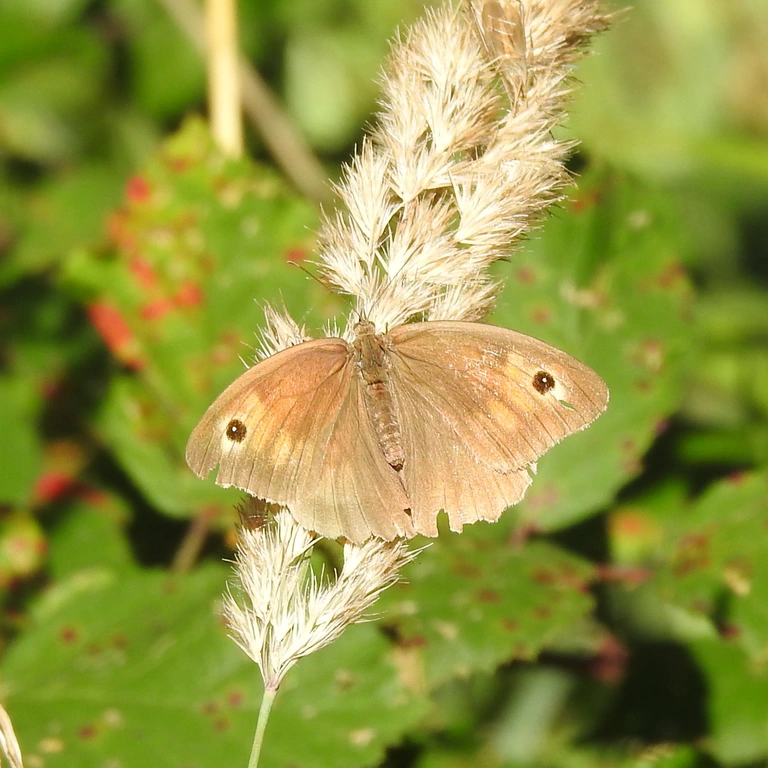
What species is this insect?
Maniola jurtina
